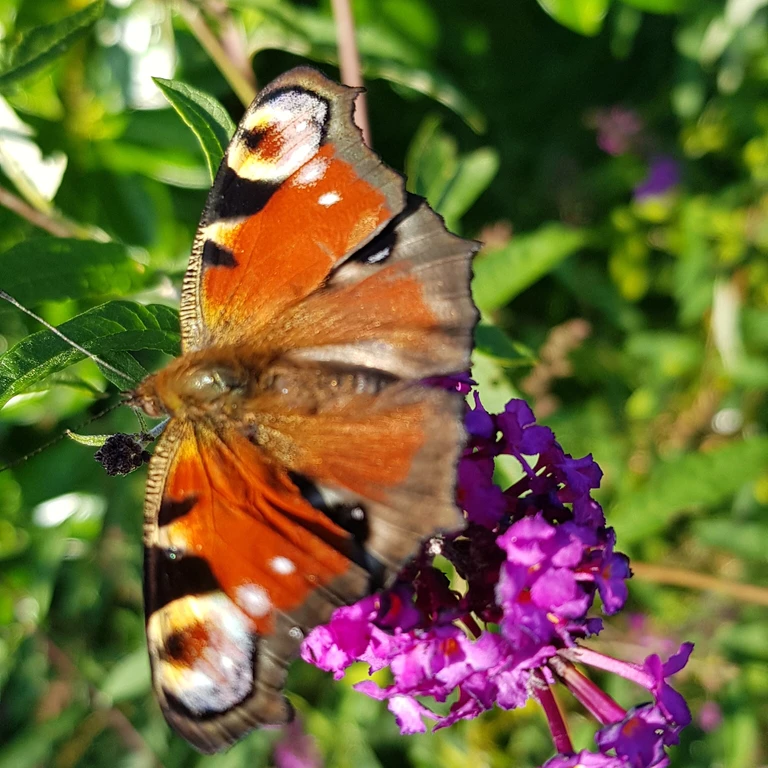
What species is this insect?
Aglais io
